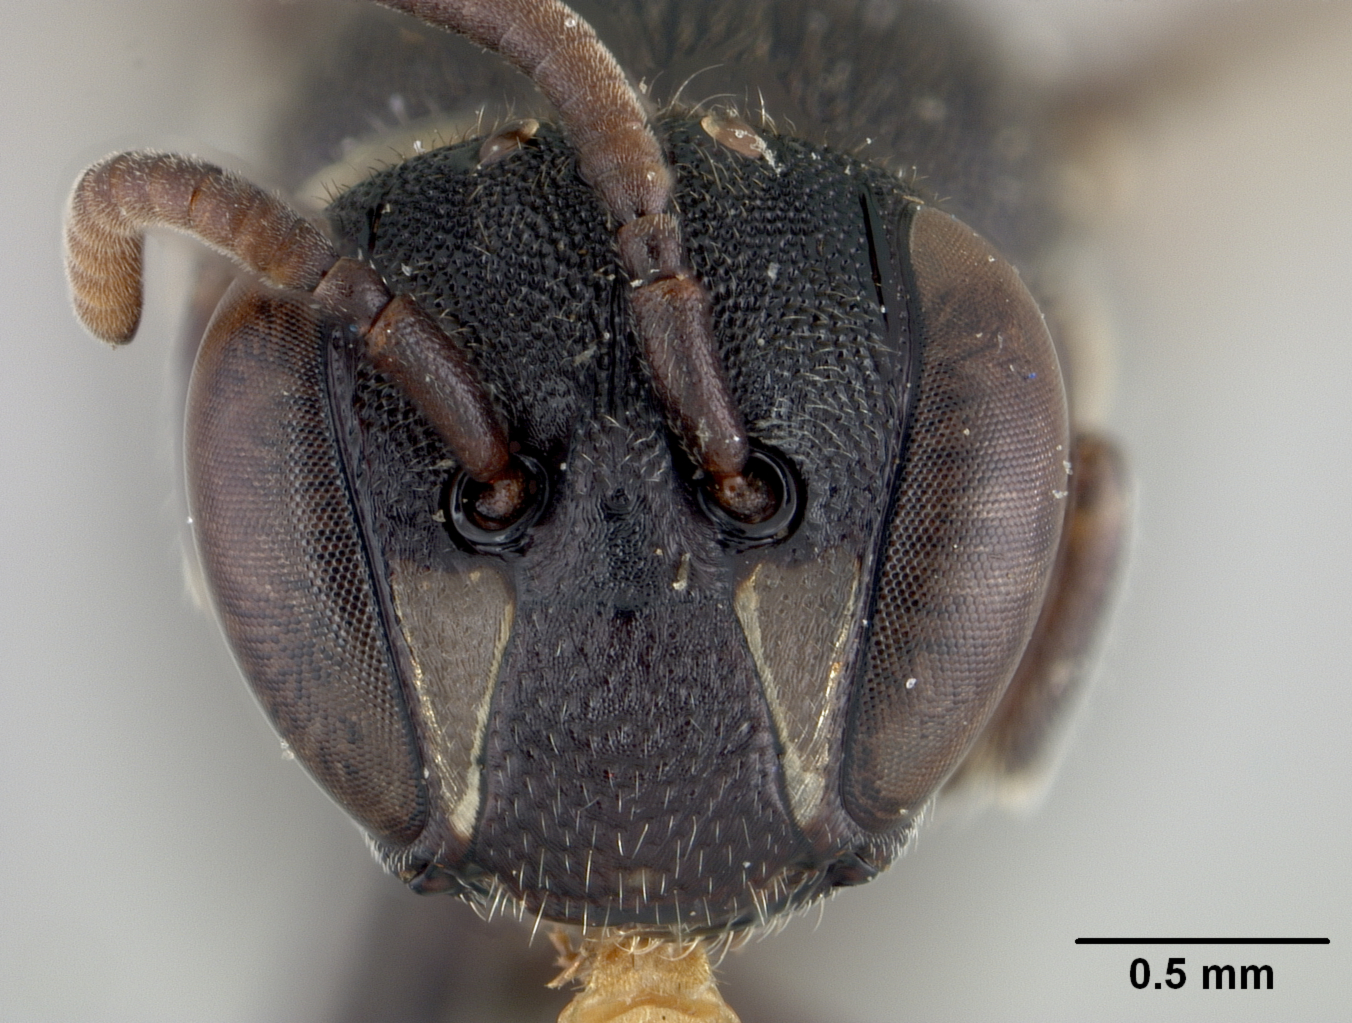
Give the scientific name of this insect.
Prosopis tagala
